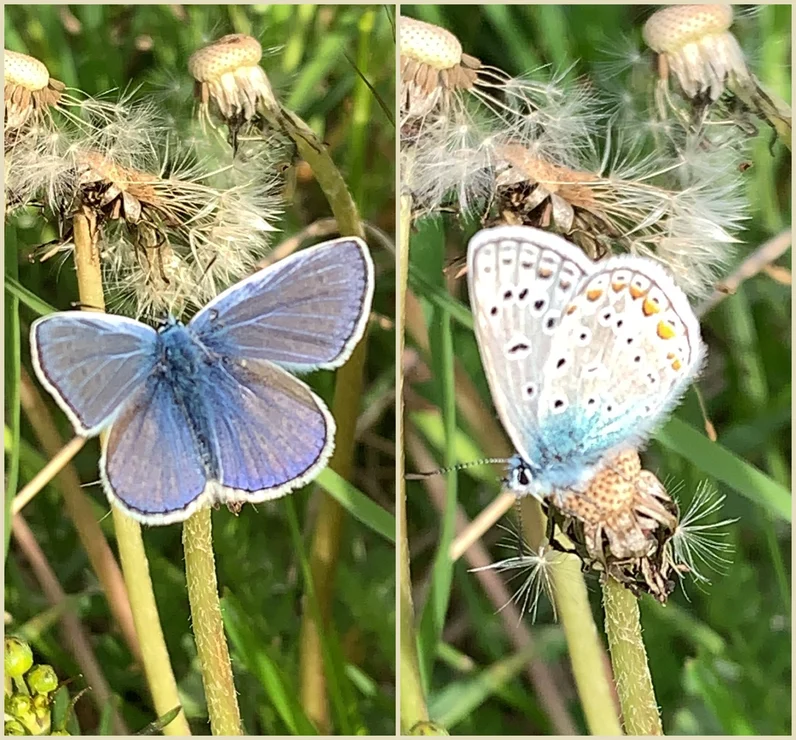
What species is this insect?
Polyommatus icarus
